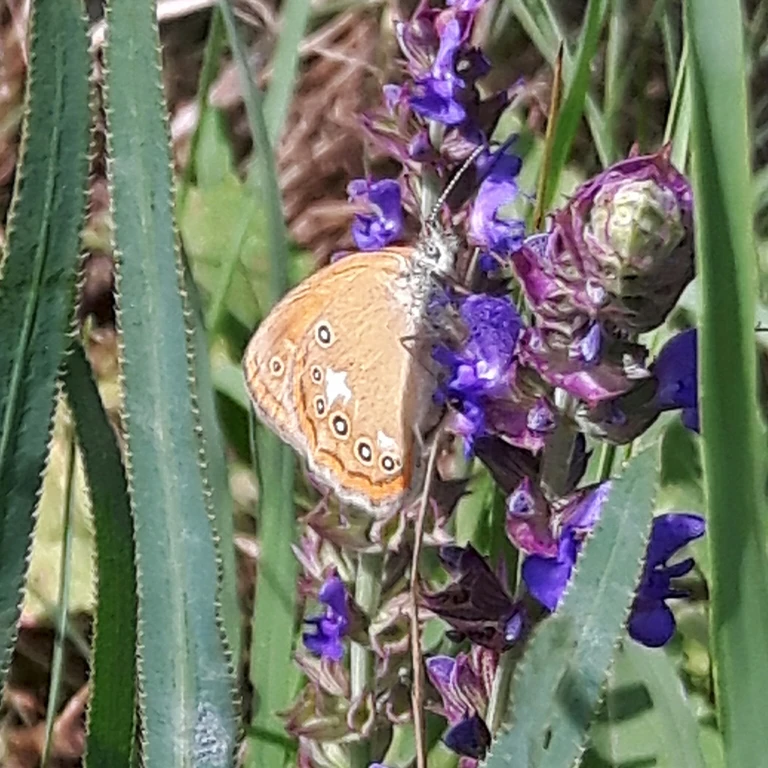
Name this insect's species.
Coenonympha glycerion (also Coenonympha iphis)
